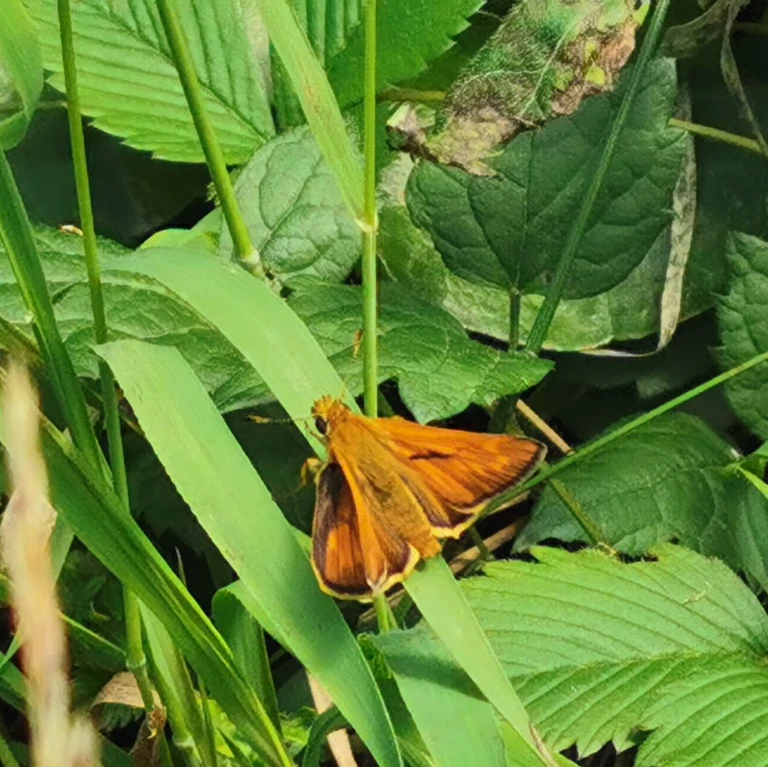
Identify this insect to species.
Ochlodes sylvanus (also Ochlodes venata)
